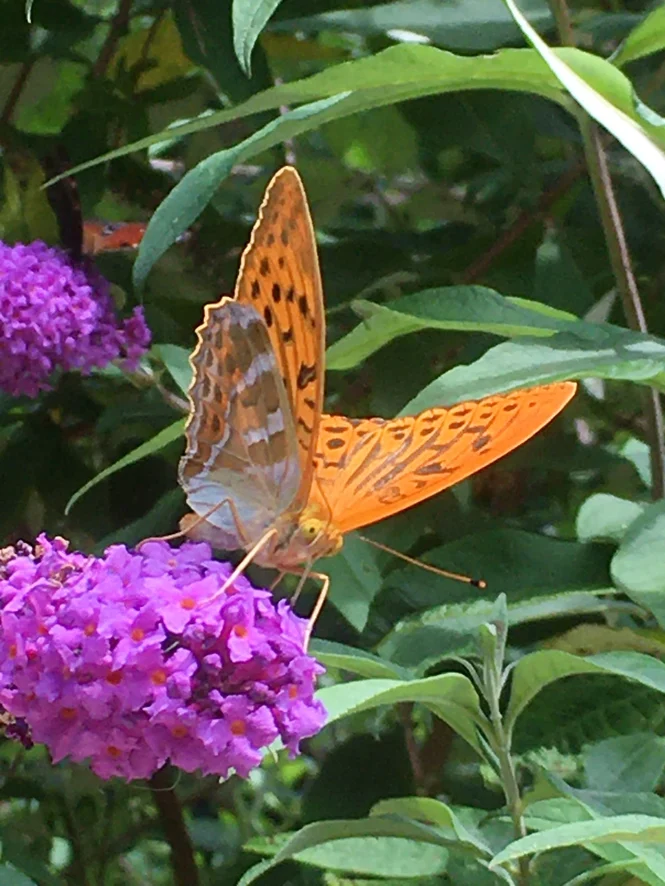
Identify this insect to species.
Argynnis paphia
